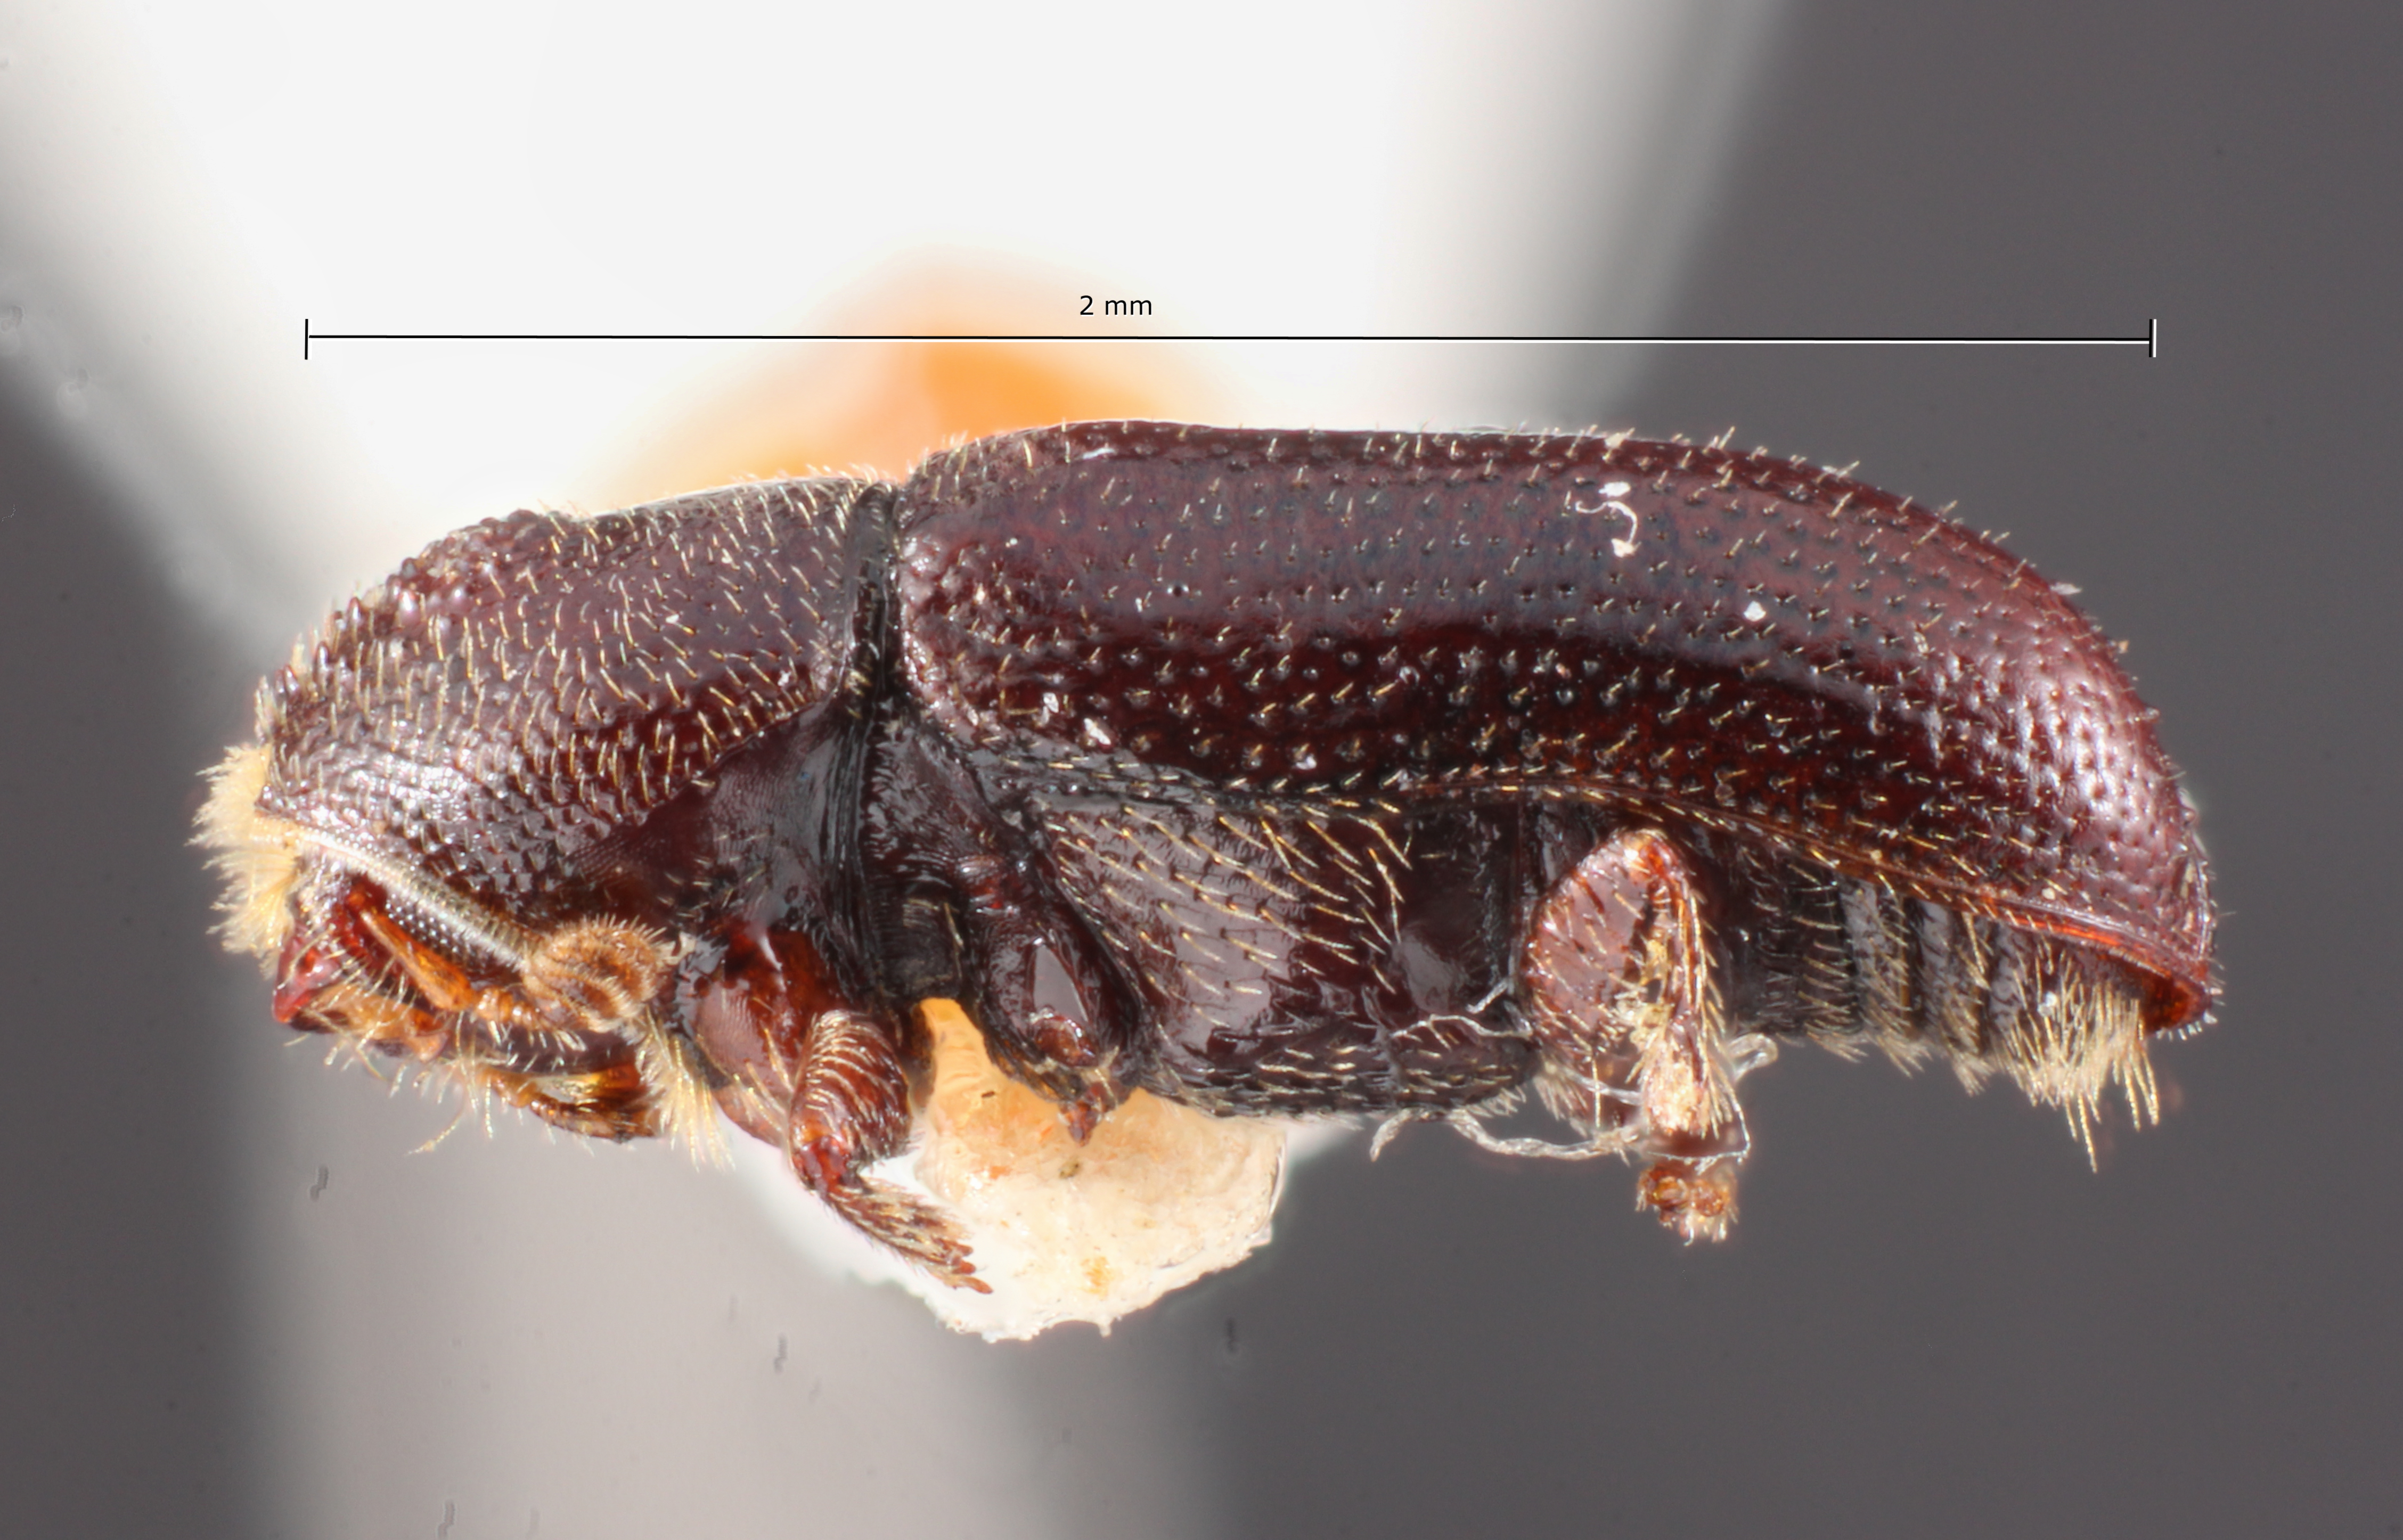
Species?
Pityophthorus artifex
